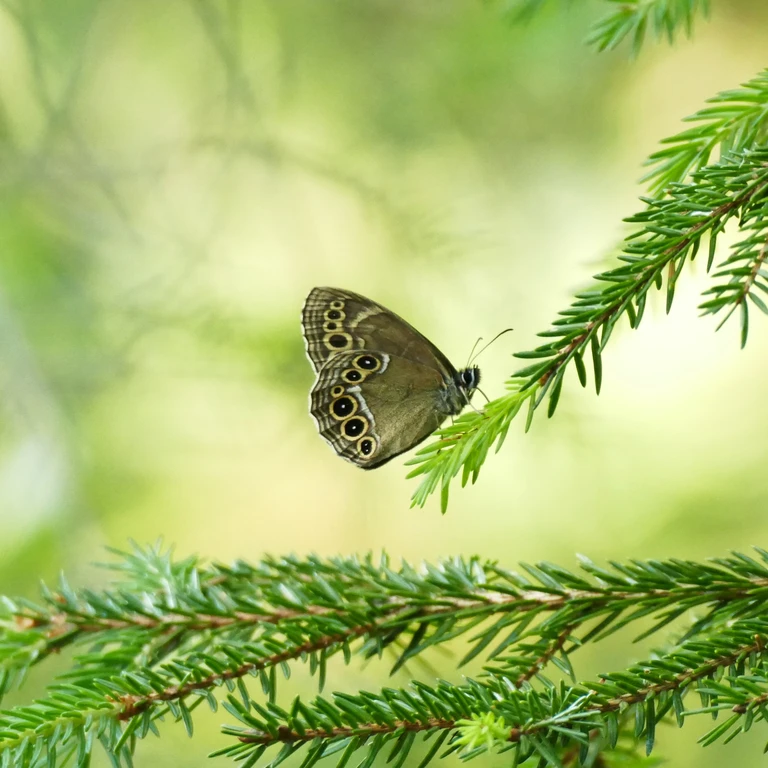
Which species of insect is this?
Lopinga achine (also Pararge achine)
